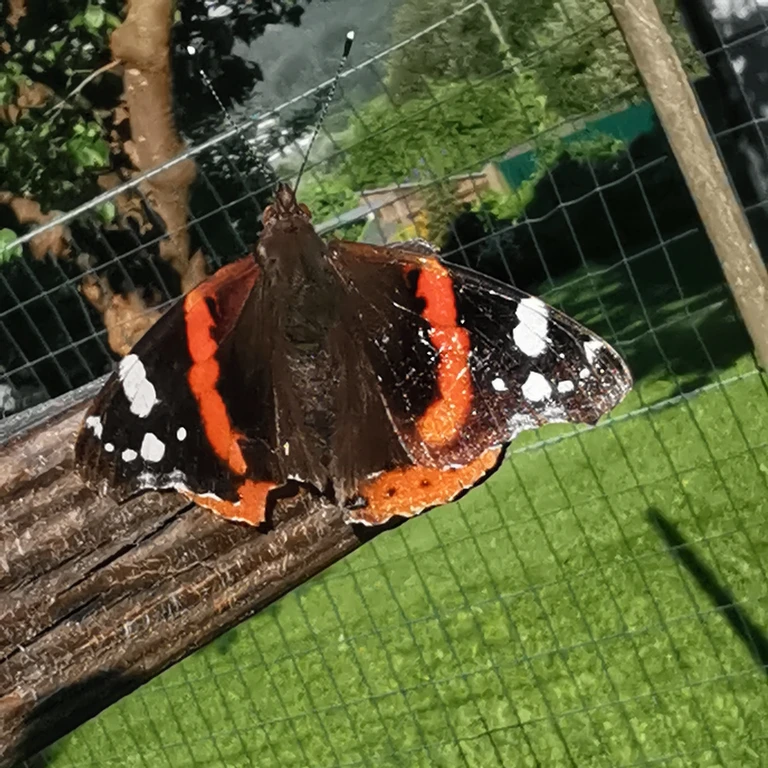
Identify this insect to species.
Vanessa atalanta
